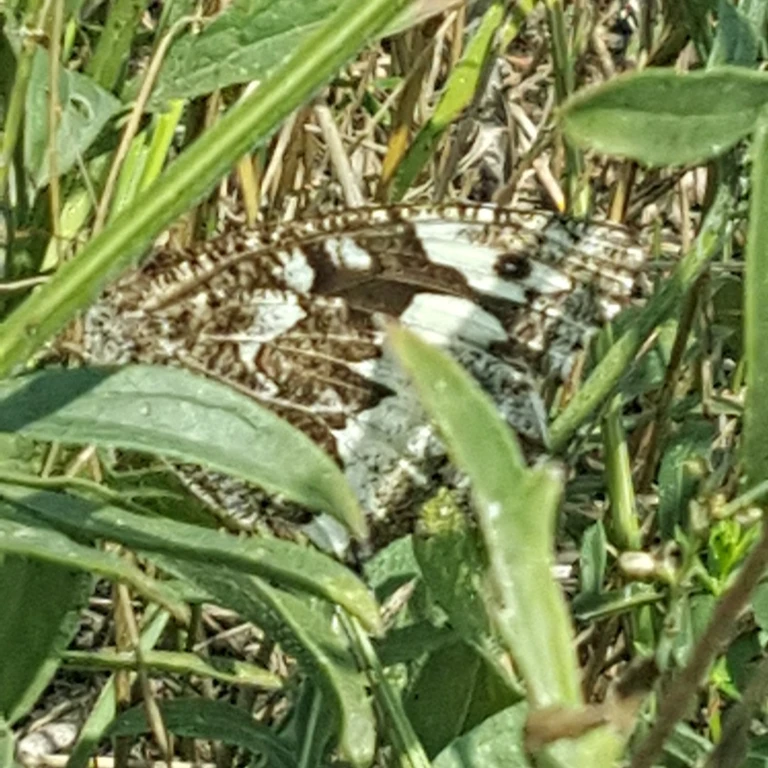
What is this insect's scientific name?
Brintesia circe
